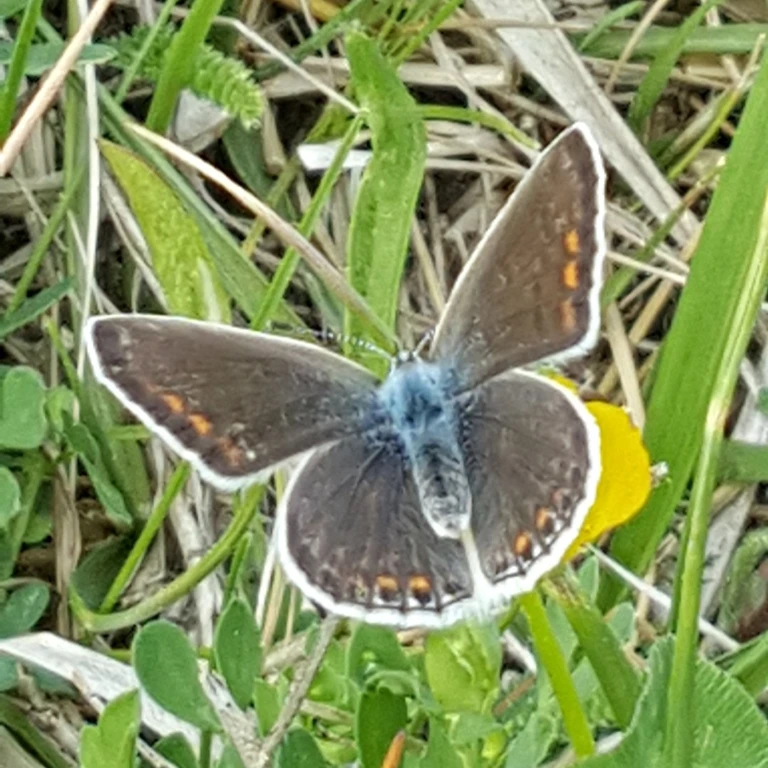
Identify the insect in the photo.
Polyommatus icarus
